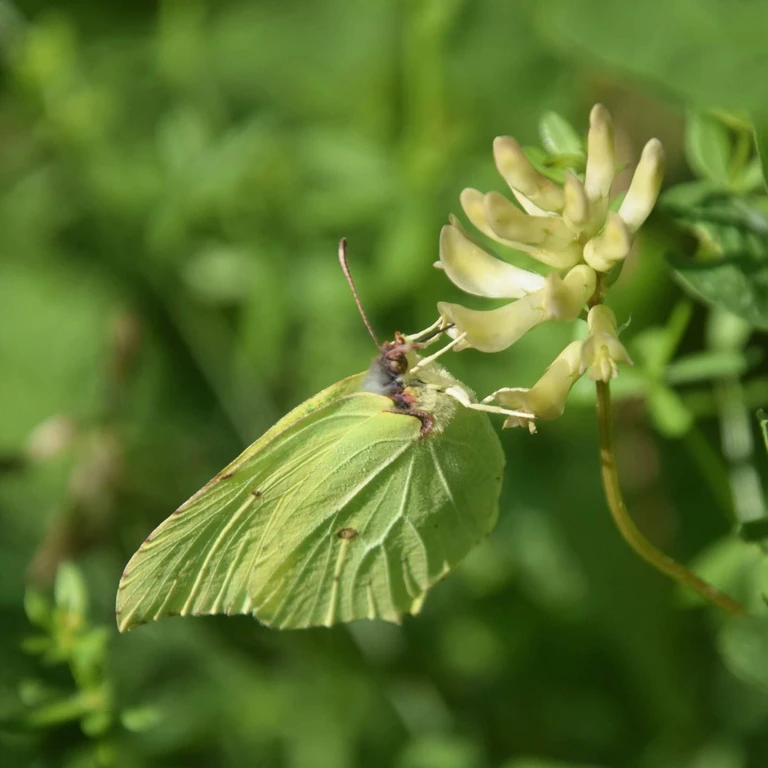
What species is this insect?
Gonepteryx rhamni
